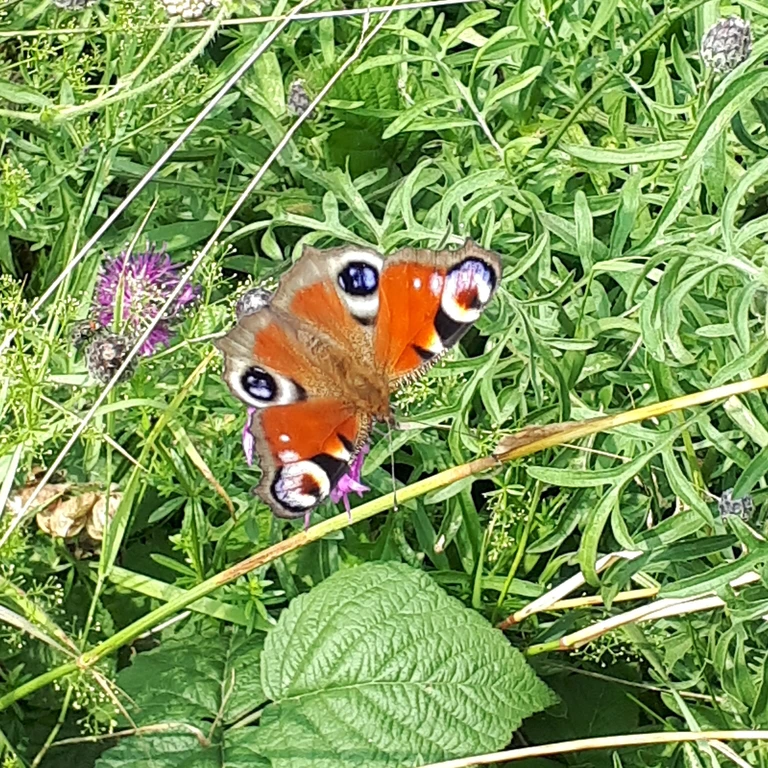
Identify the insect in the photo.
Aglais io
